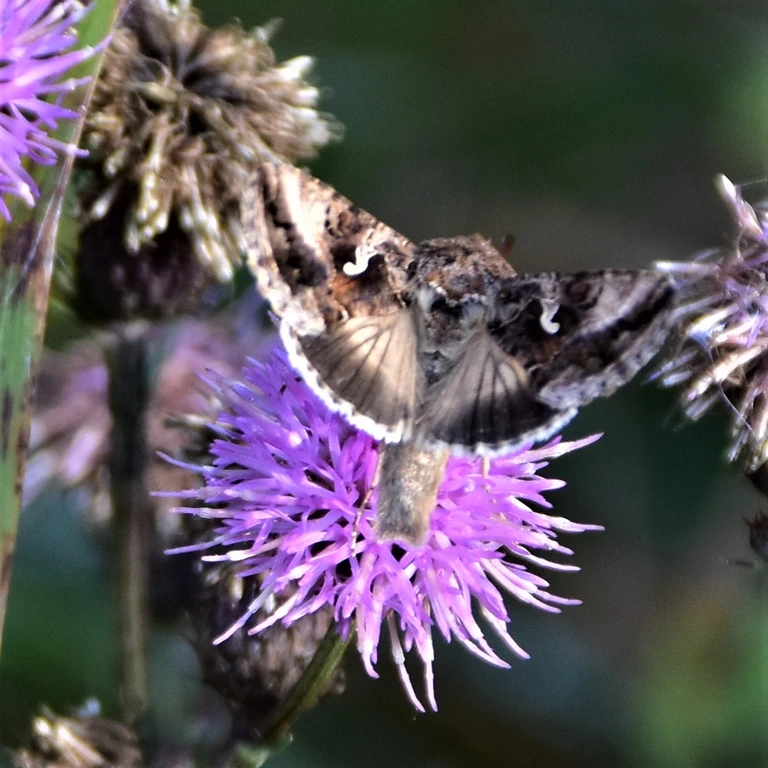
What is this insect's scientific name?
Autographa gamma
